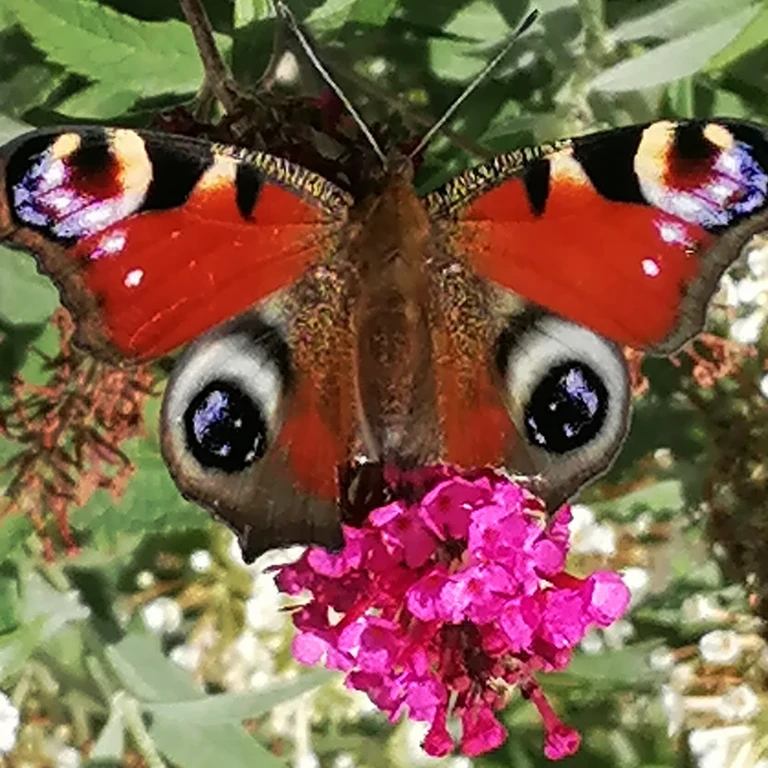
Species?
Aglais io
